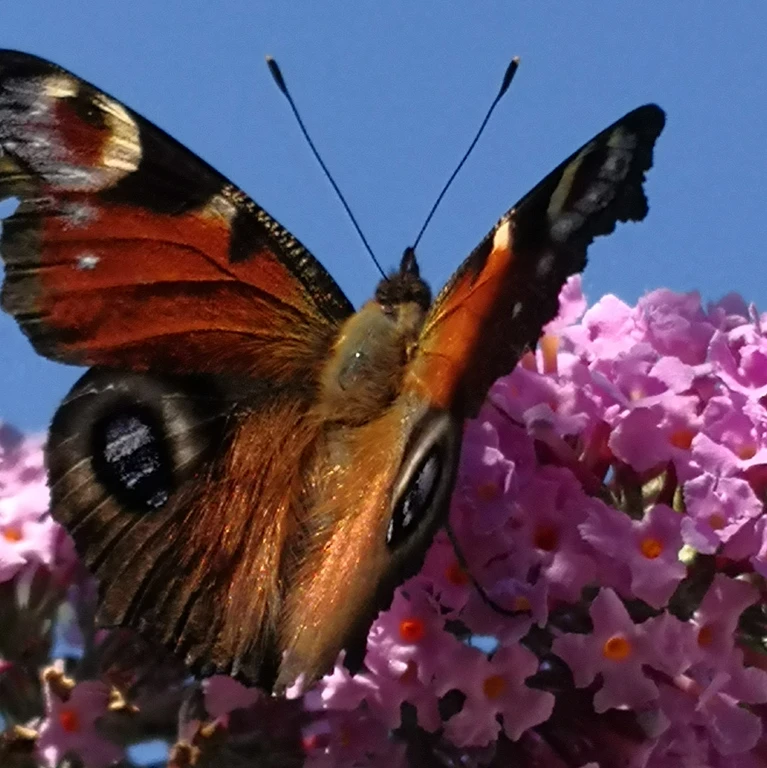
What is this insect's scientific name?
Aglais io
